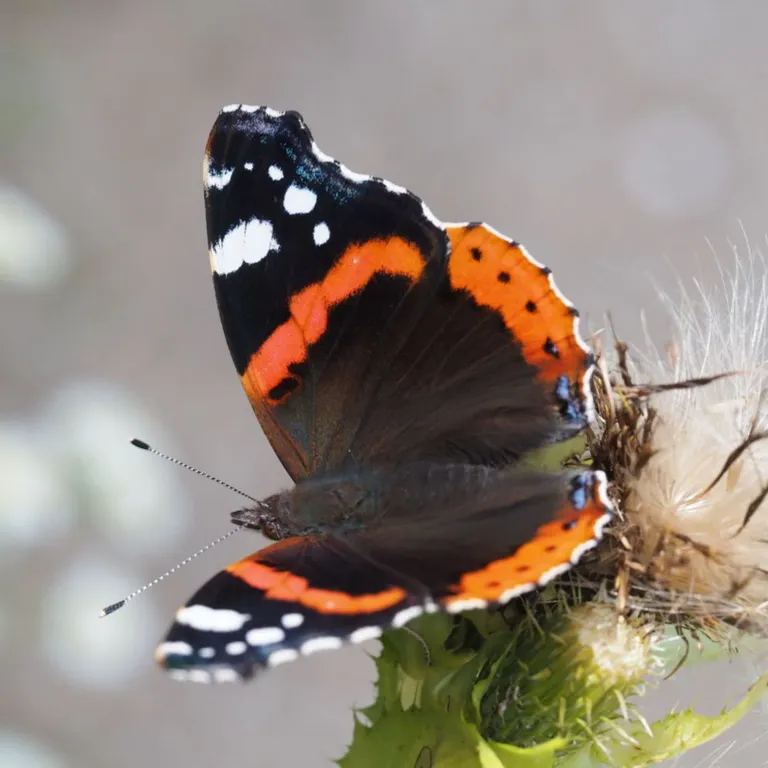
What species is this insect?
Vanessa atalanta
